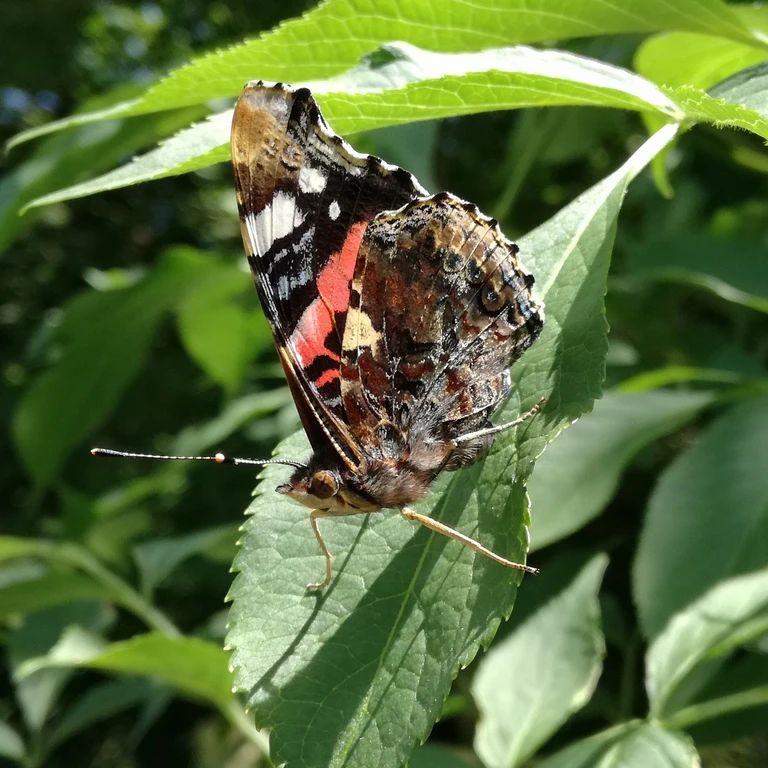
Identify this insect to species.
Vanessa atalanta
